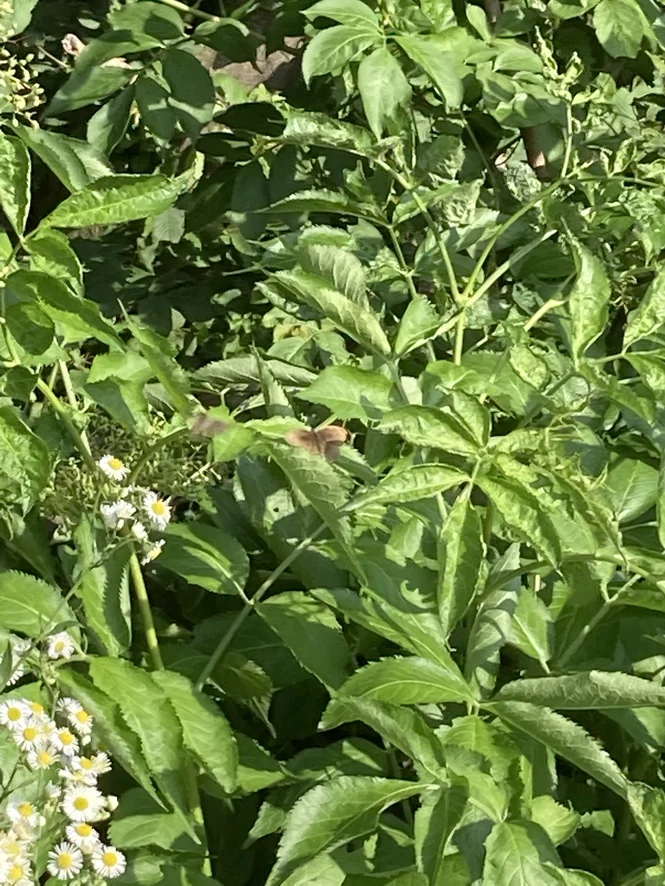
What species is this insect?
Maniola jurtina
